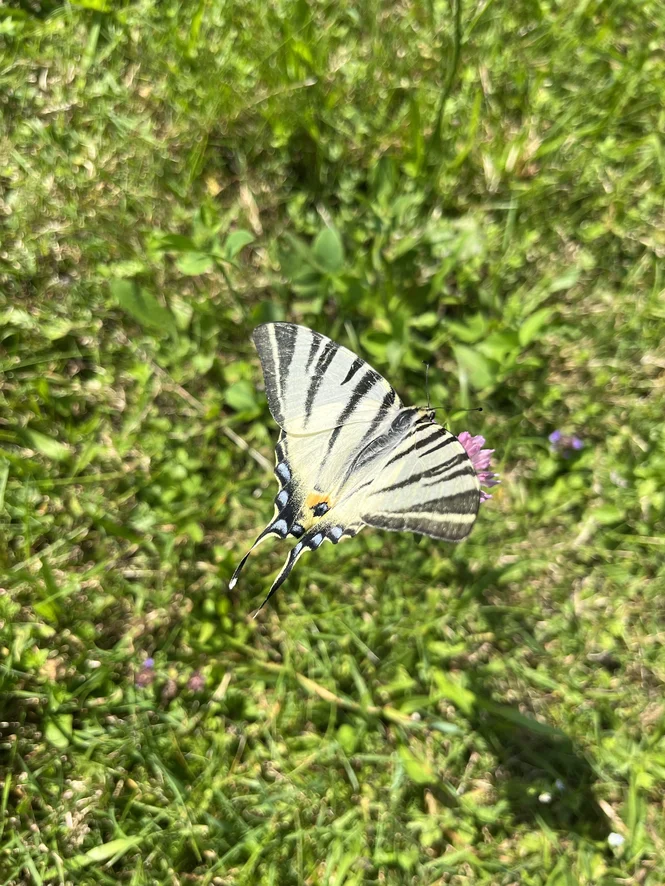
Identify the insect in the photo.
Iphiclides podalirius
